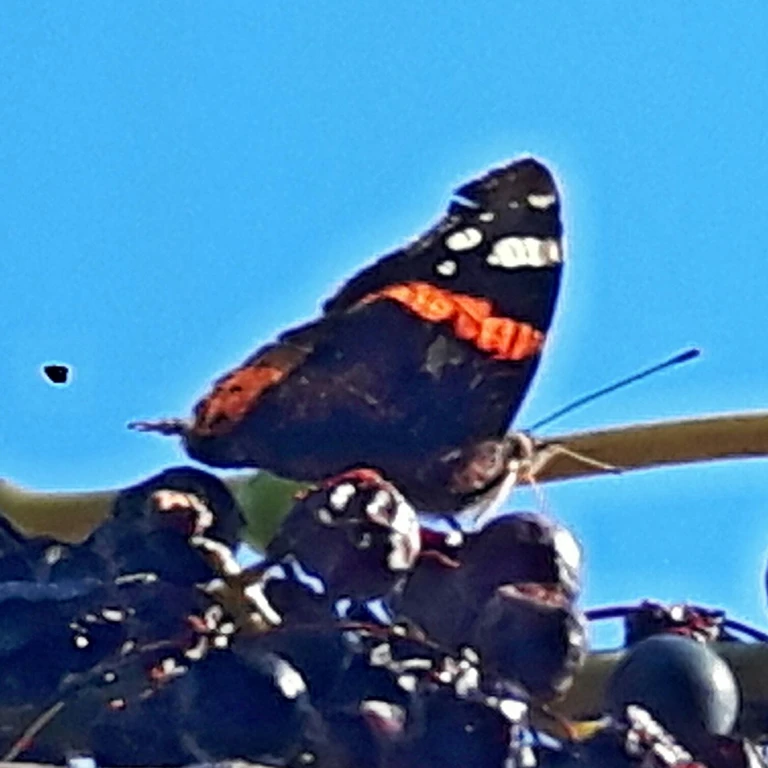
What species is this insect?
Vanessa atalanta
